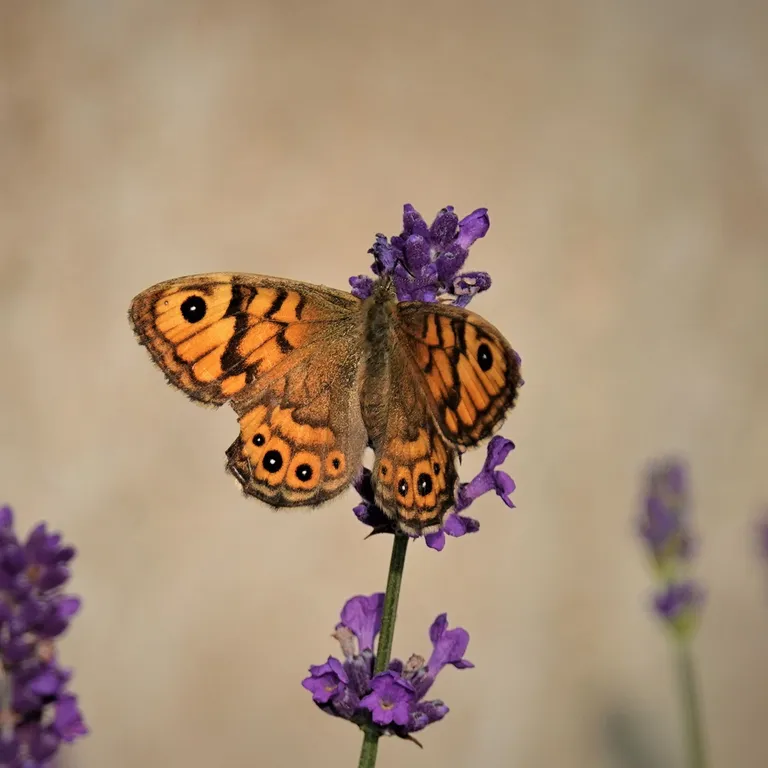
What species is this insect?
Lasiommata megera (also Pararge megera)
